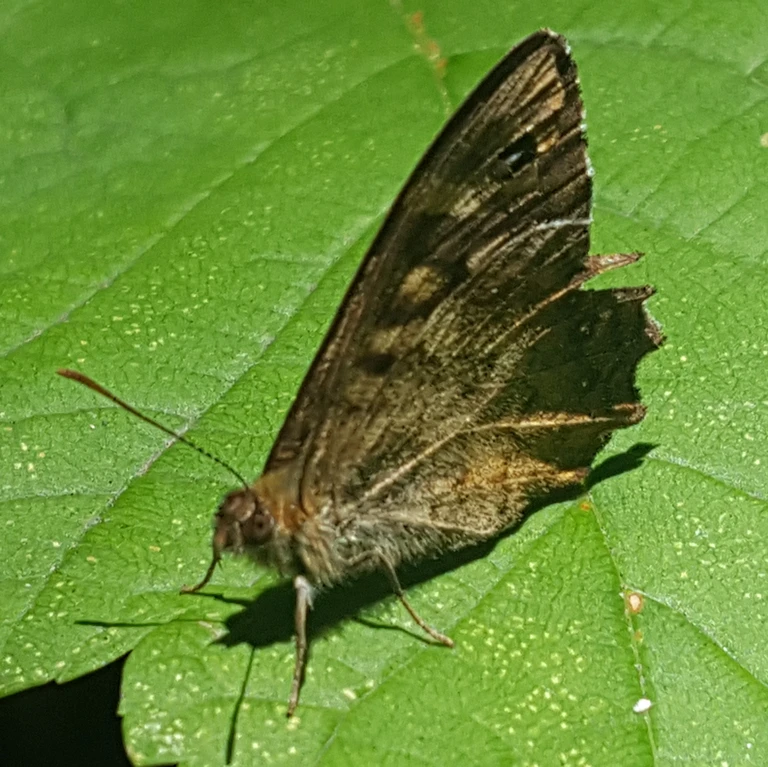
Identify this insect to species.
Pararge aegeria
